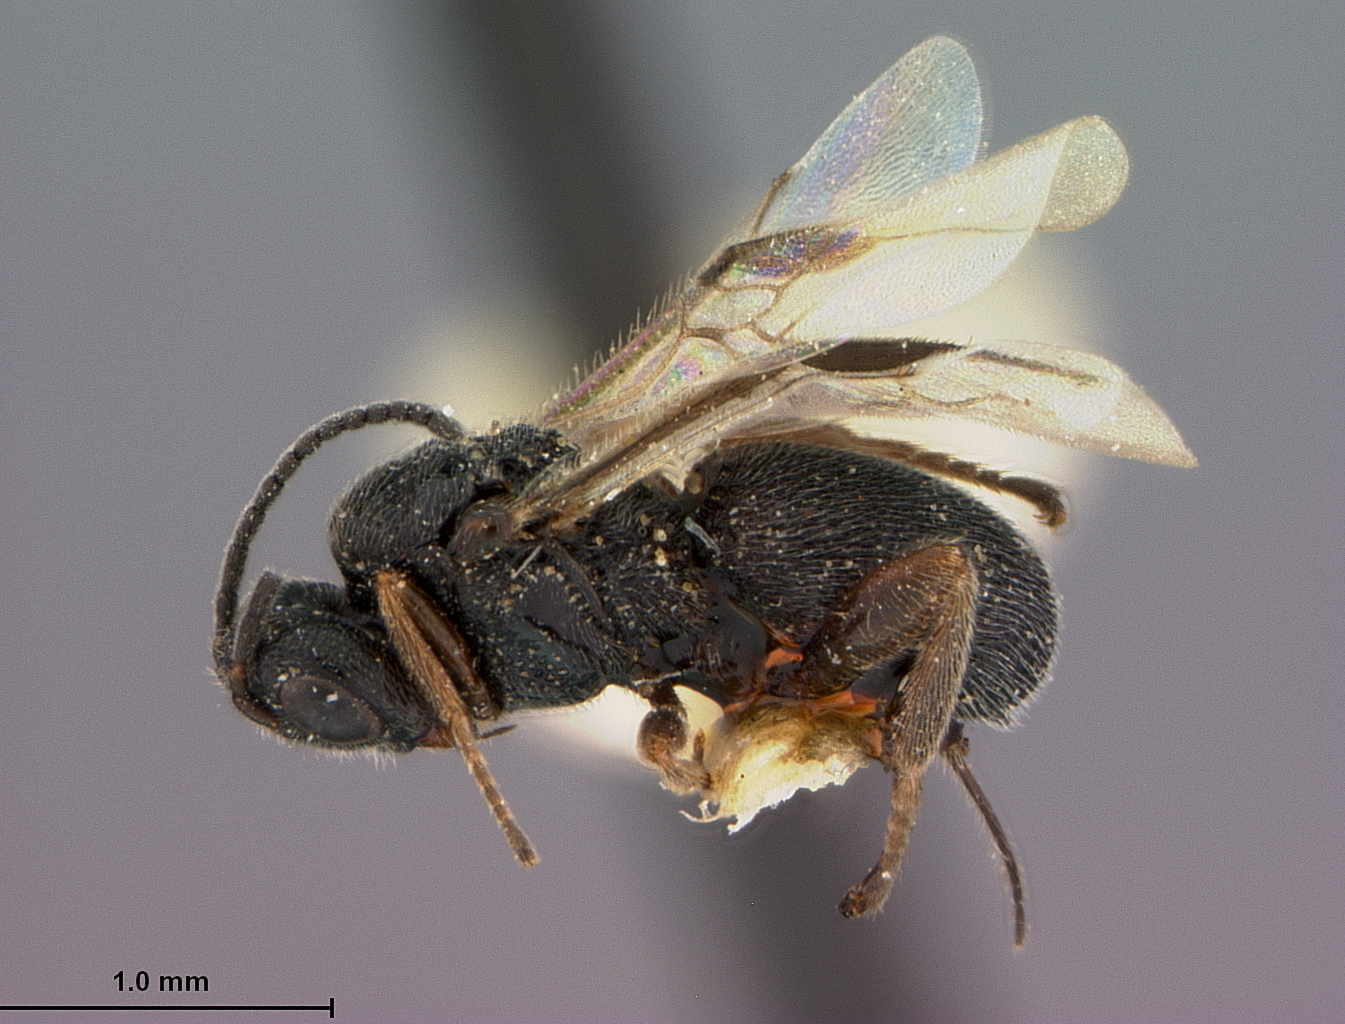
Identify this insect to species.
Urosigalphus brevouipositorus
